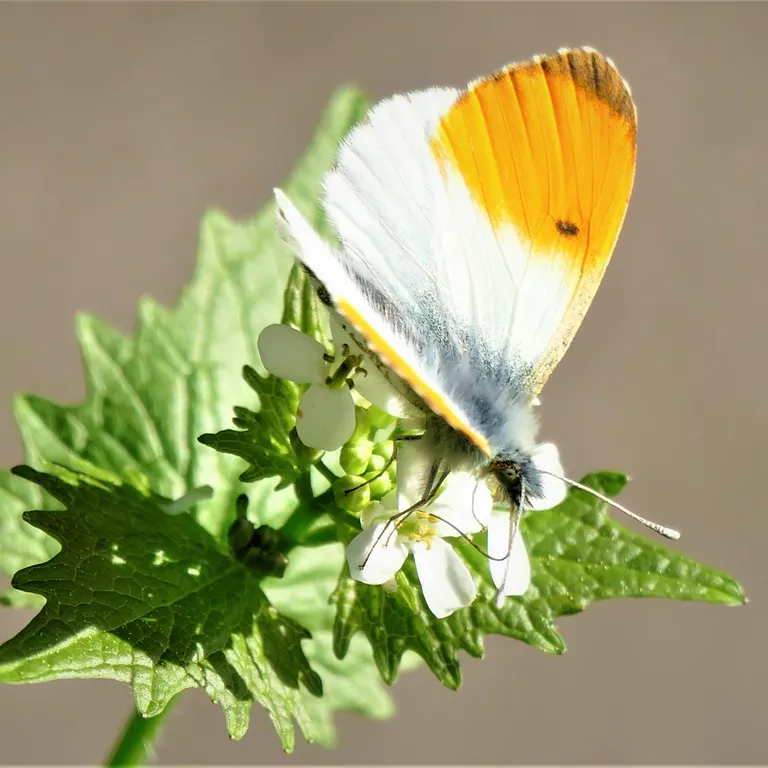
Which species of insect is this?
Anthocharis cardamines
